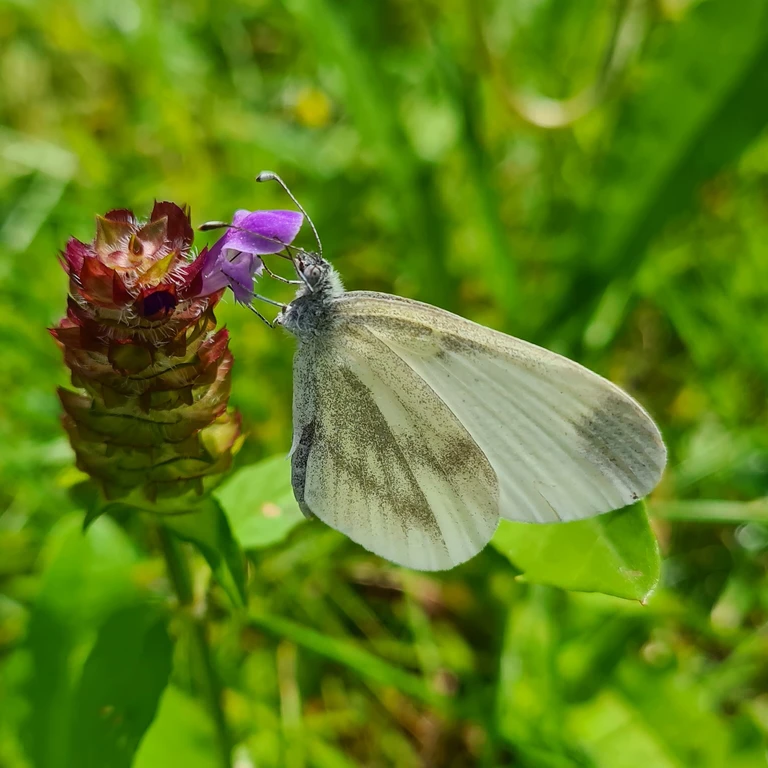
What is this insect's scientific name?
Leptidea sinapis/juvernica
